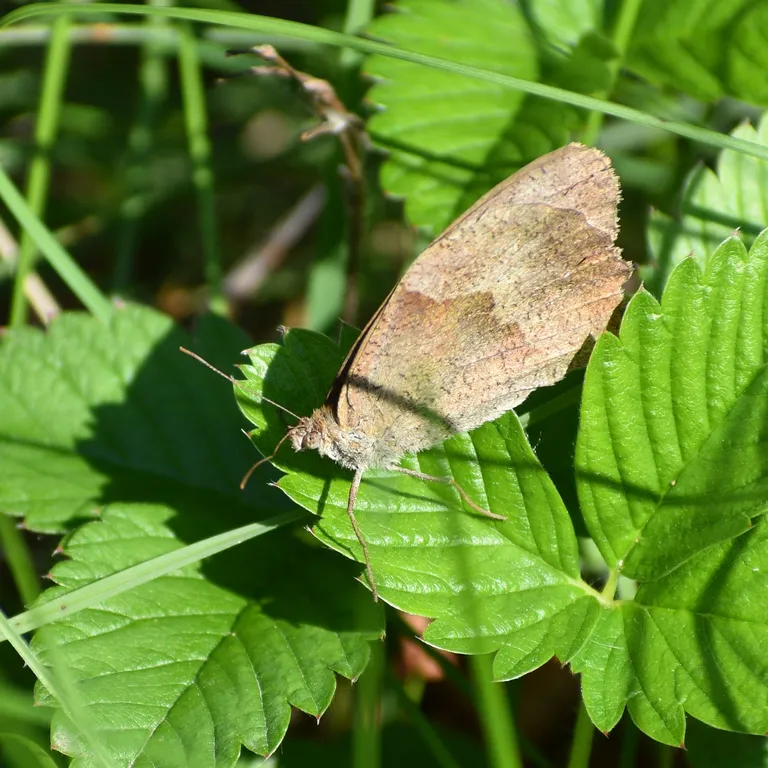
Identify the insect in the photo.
Maniola jurtina
